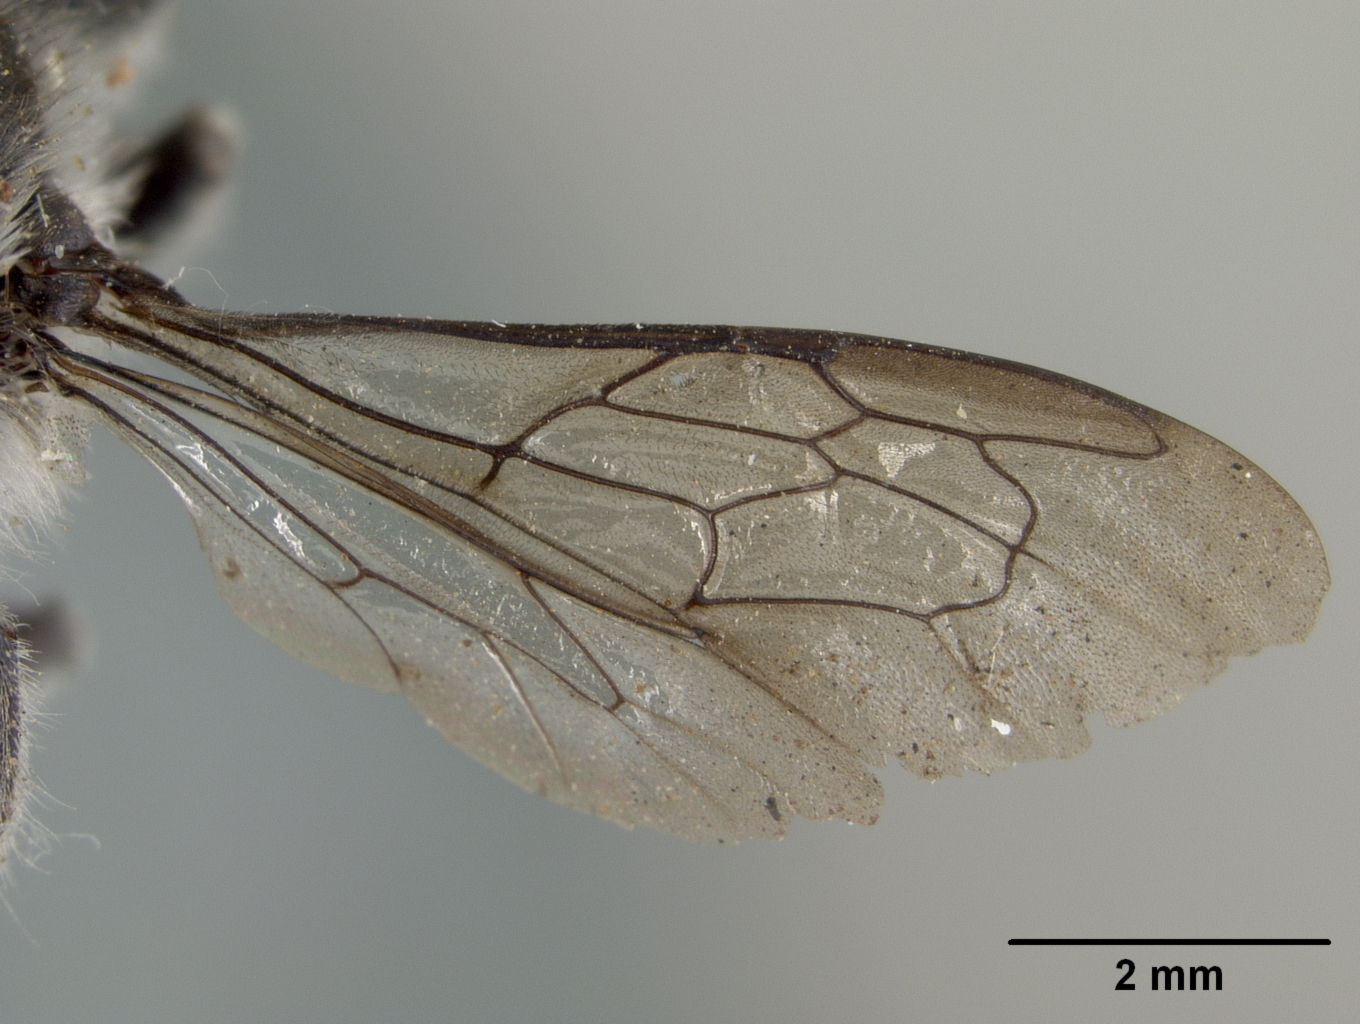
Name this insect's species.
Megachile heliophila
